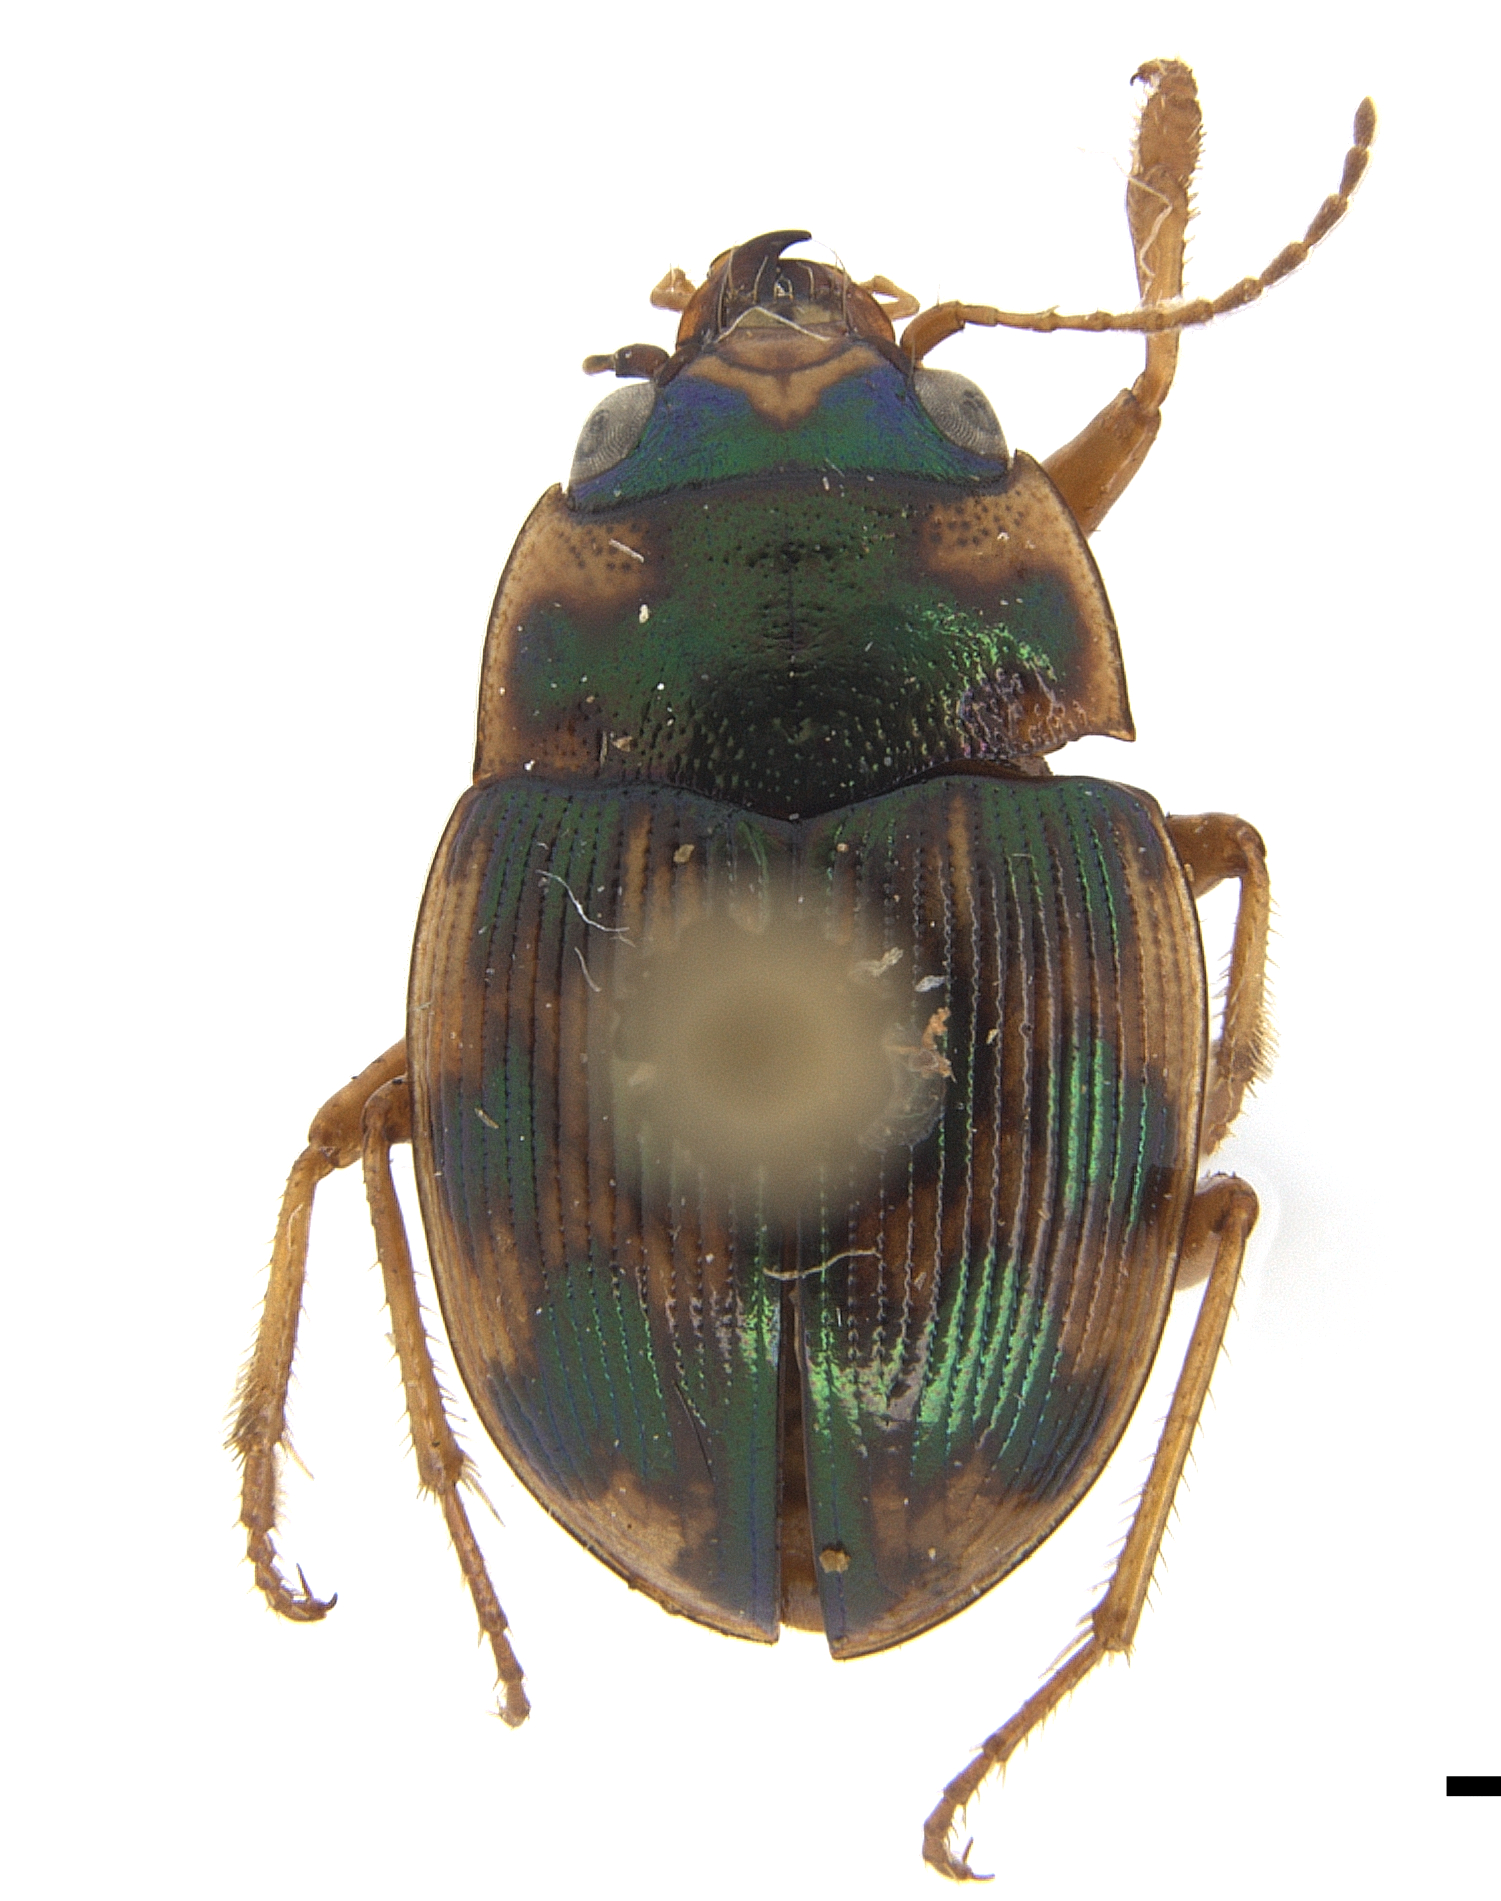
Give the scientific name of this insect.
Omophron ovalis
